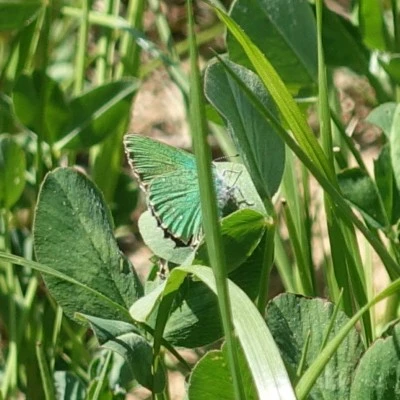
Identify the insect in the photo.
Callophrys rubi
